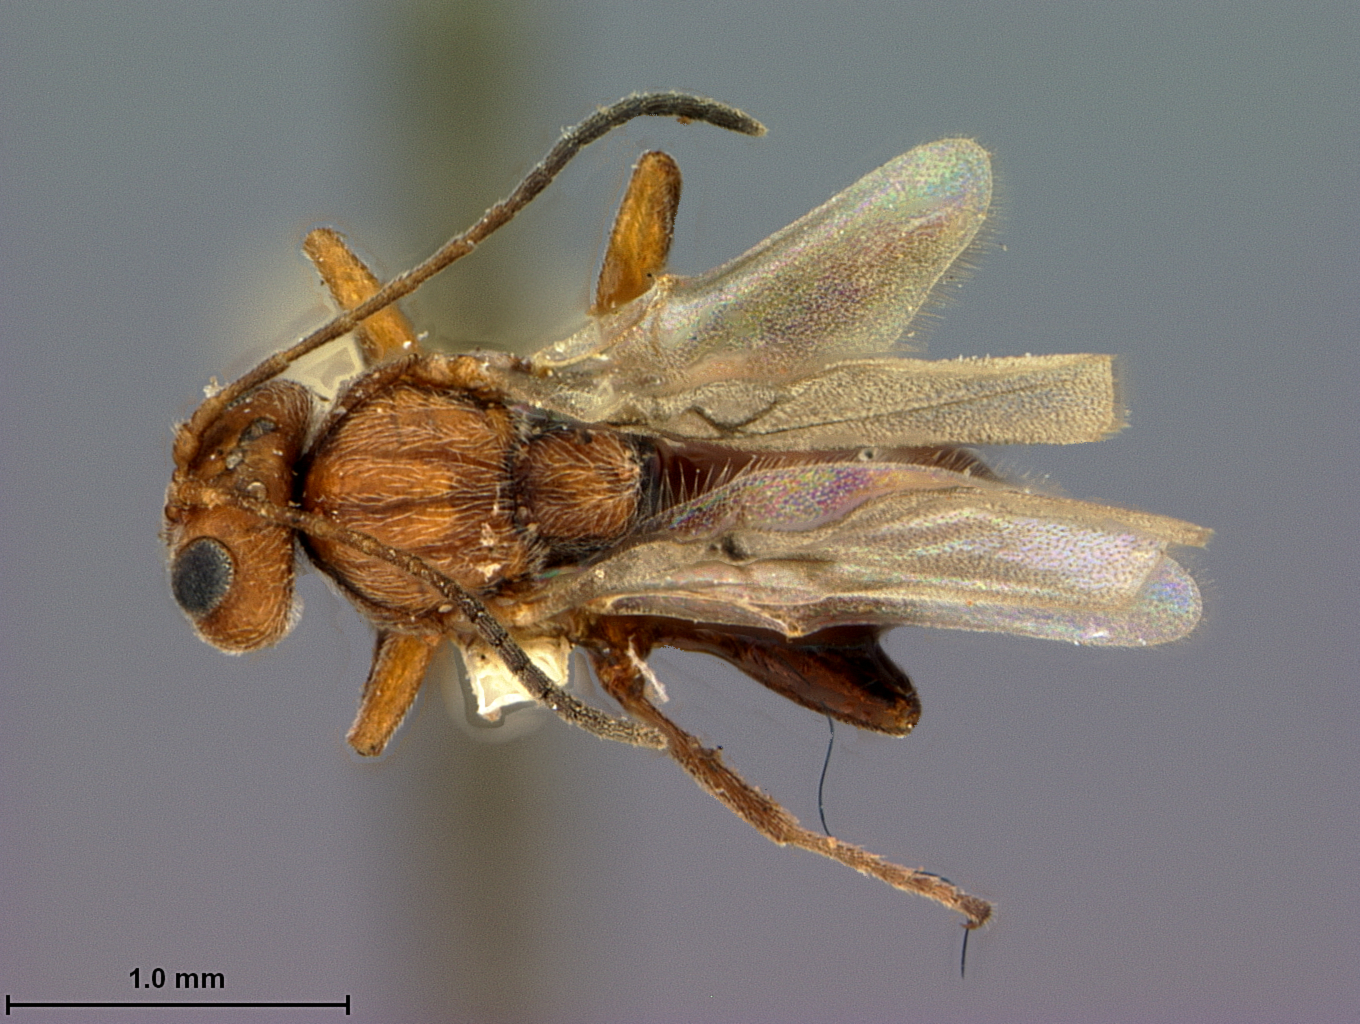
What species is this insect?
Cynips chrysolepidicola
